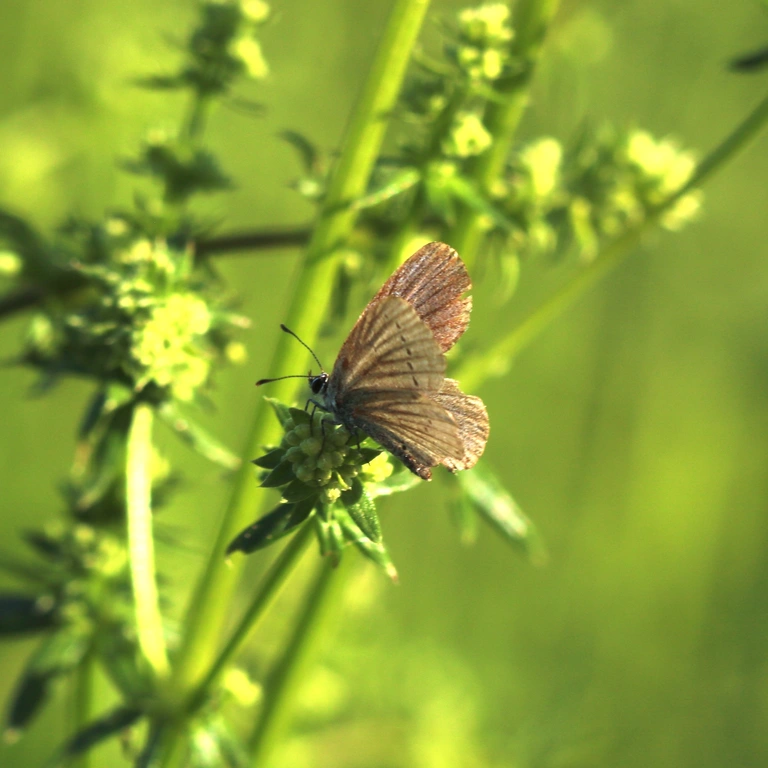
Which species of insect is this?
Cupido minimus
